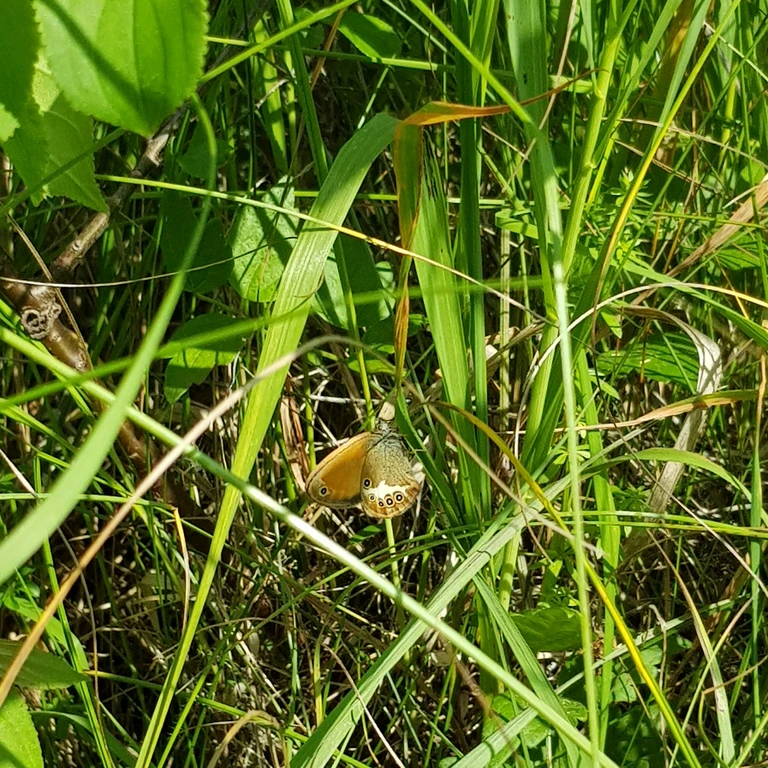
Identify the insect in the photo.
Coenonympha arcania
